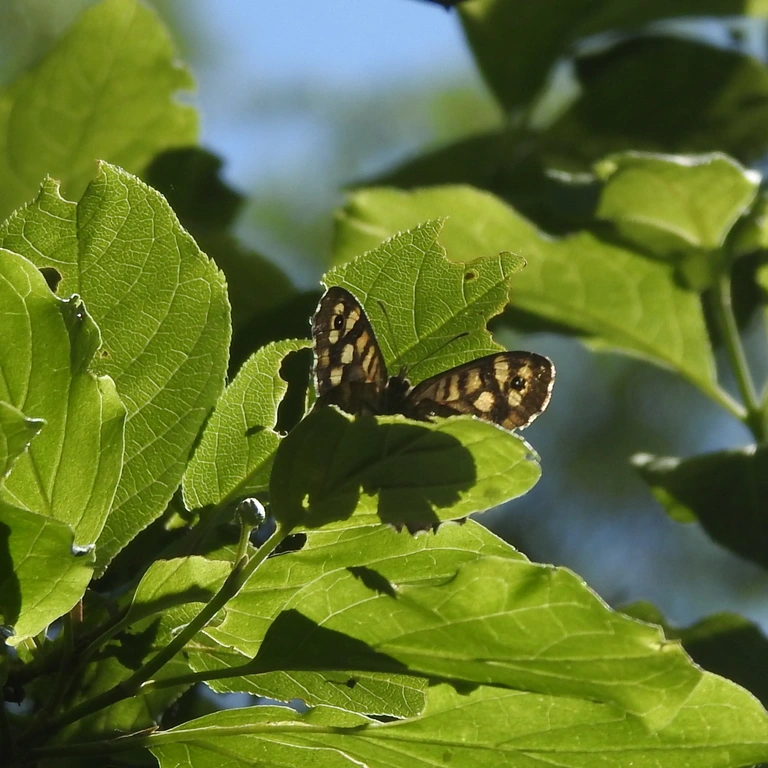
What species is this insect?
Pararge aegeria
